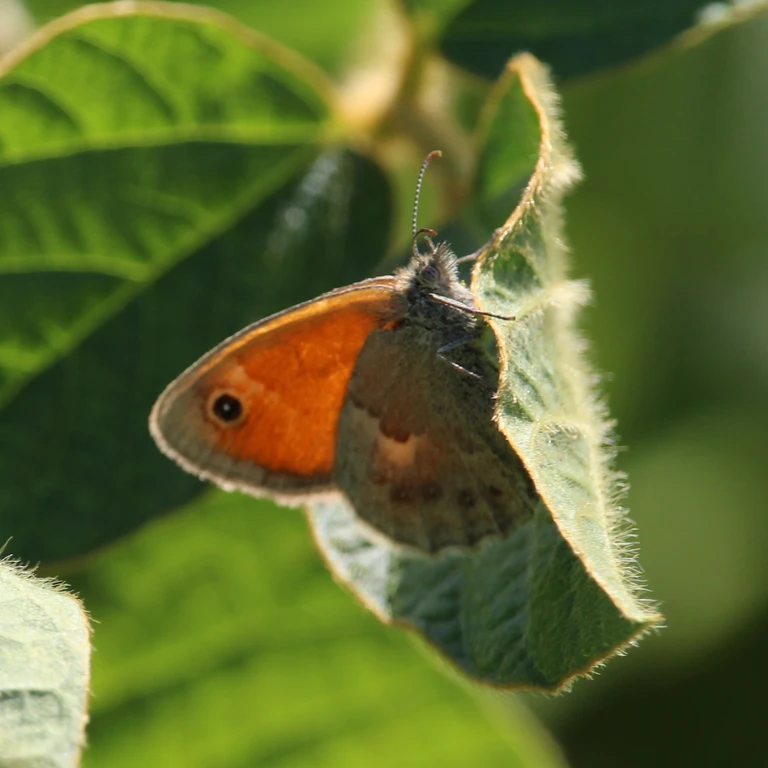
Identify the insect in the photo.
Coenonympha pamphilus
